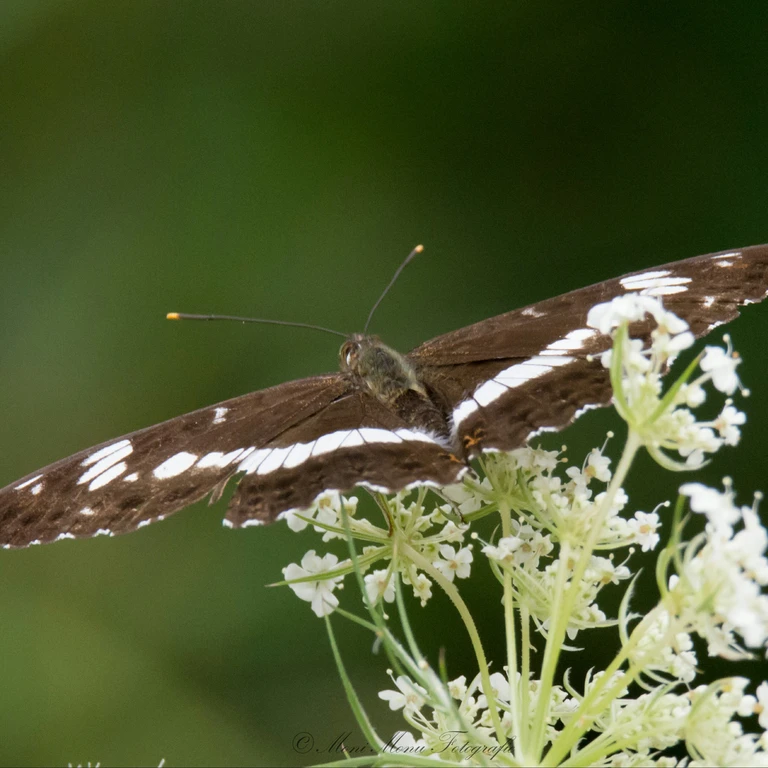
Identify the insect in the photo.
Limenitis camilla (also Ladoga camilla)
